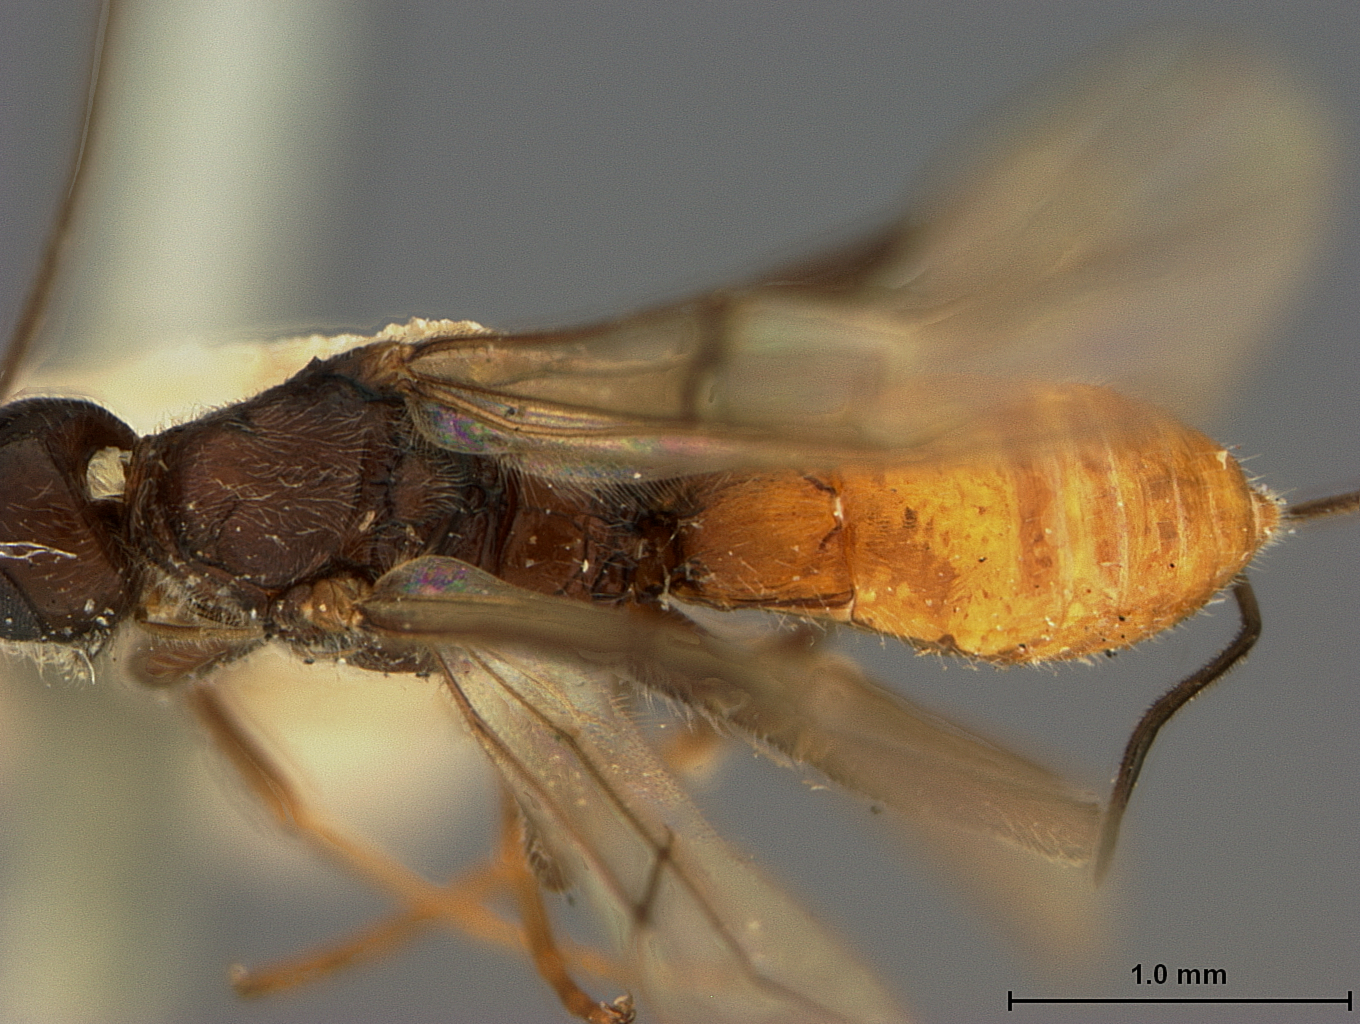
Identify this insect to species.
Rhysipolis biformis
